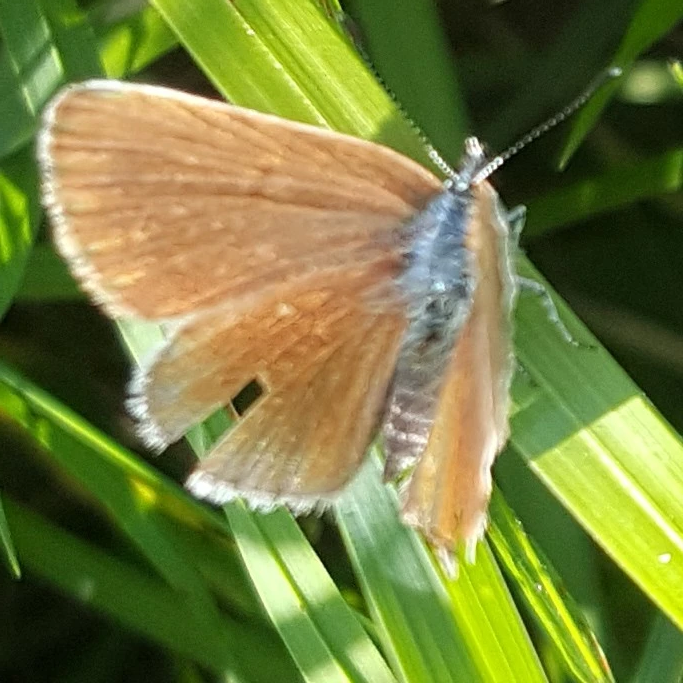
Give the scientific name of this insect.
Cyaniris semiargus
